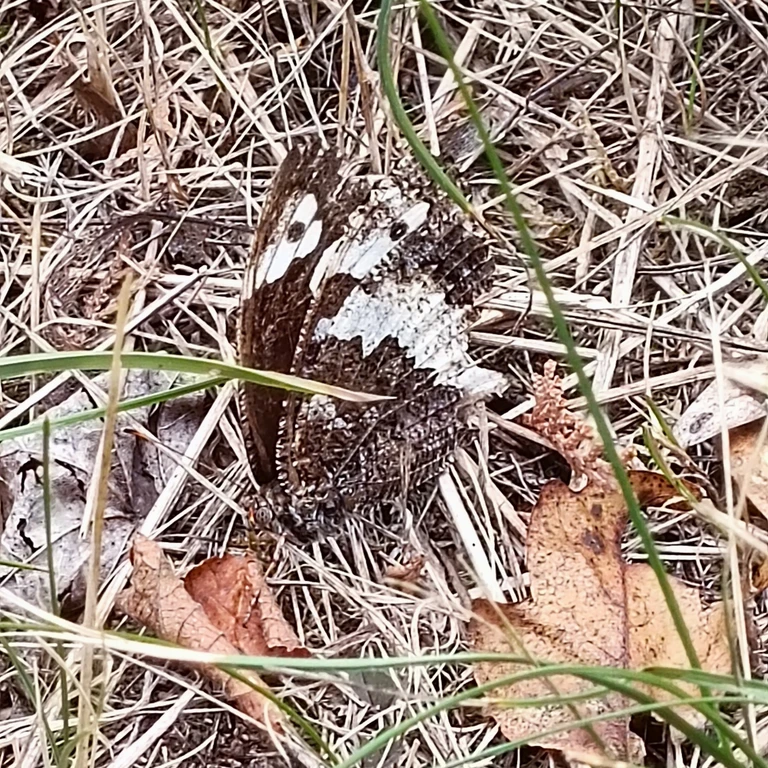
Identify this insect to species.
Brintesia circe
